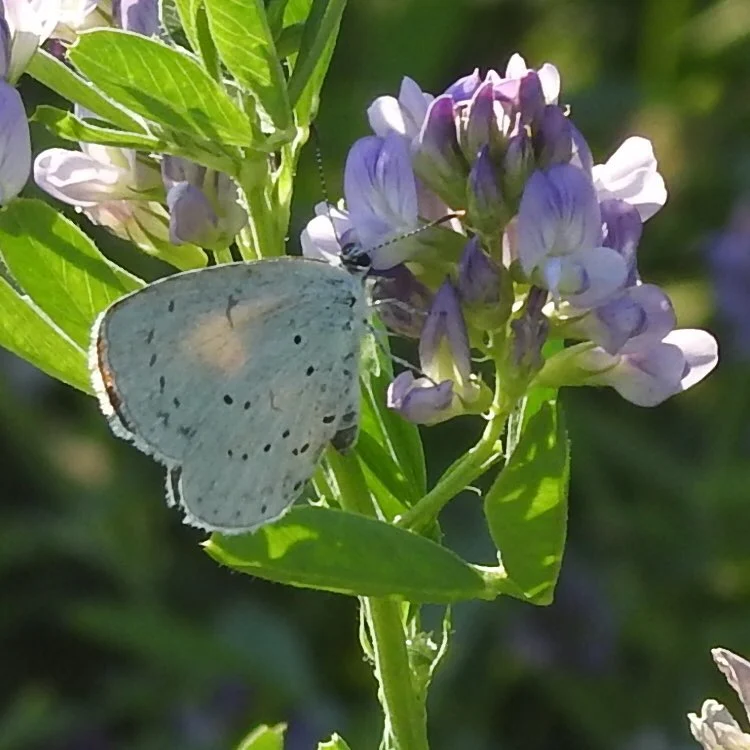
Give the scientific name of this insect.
Celastrina argiolus
